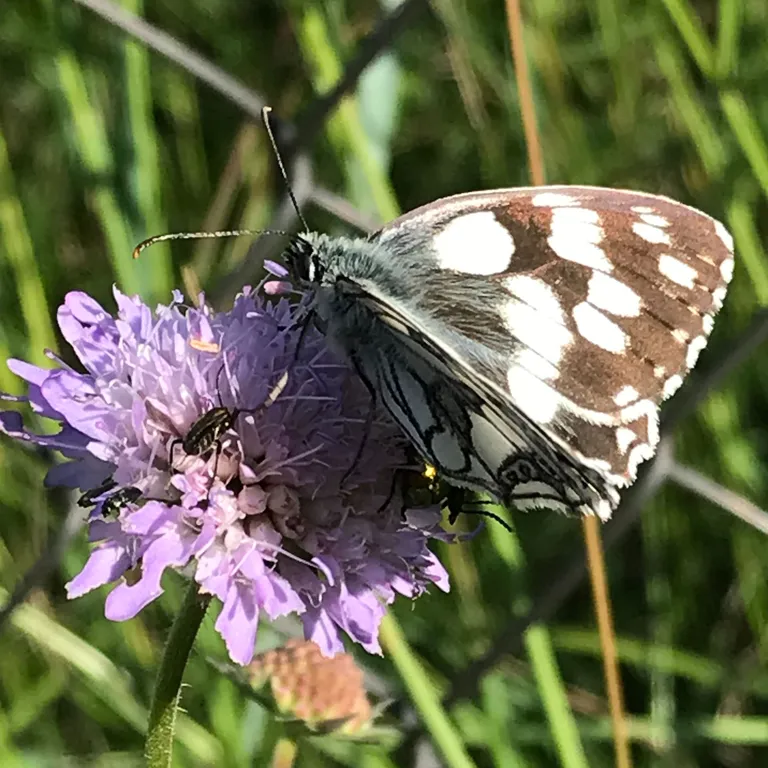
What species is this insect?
Melanargia galathea
